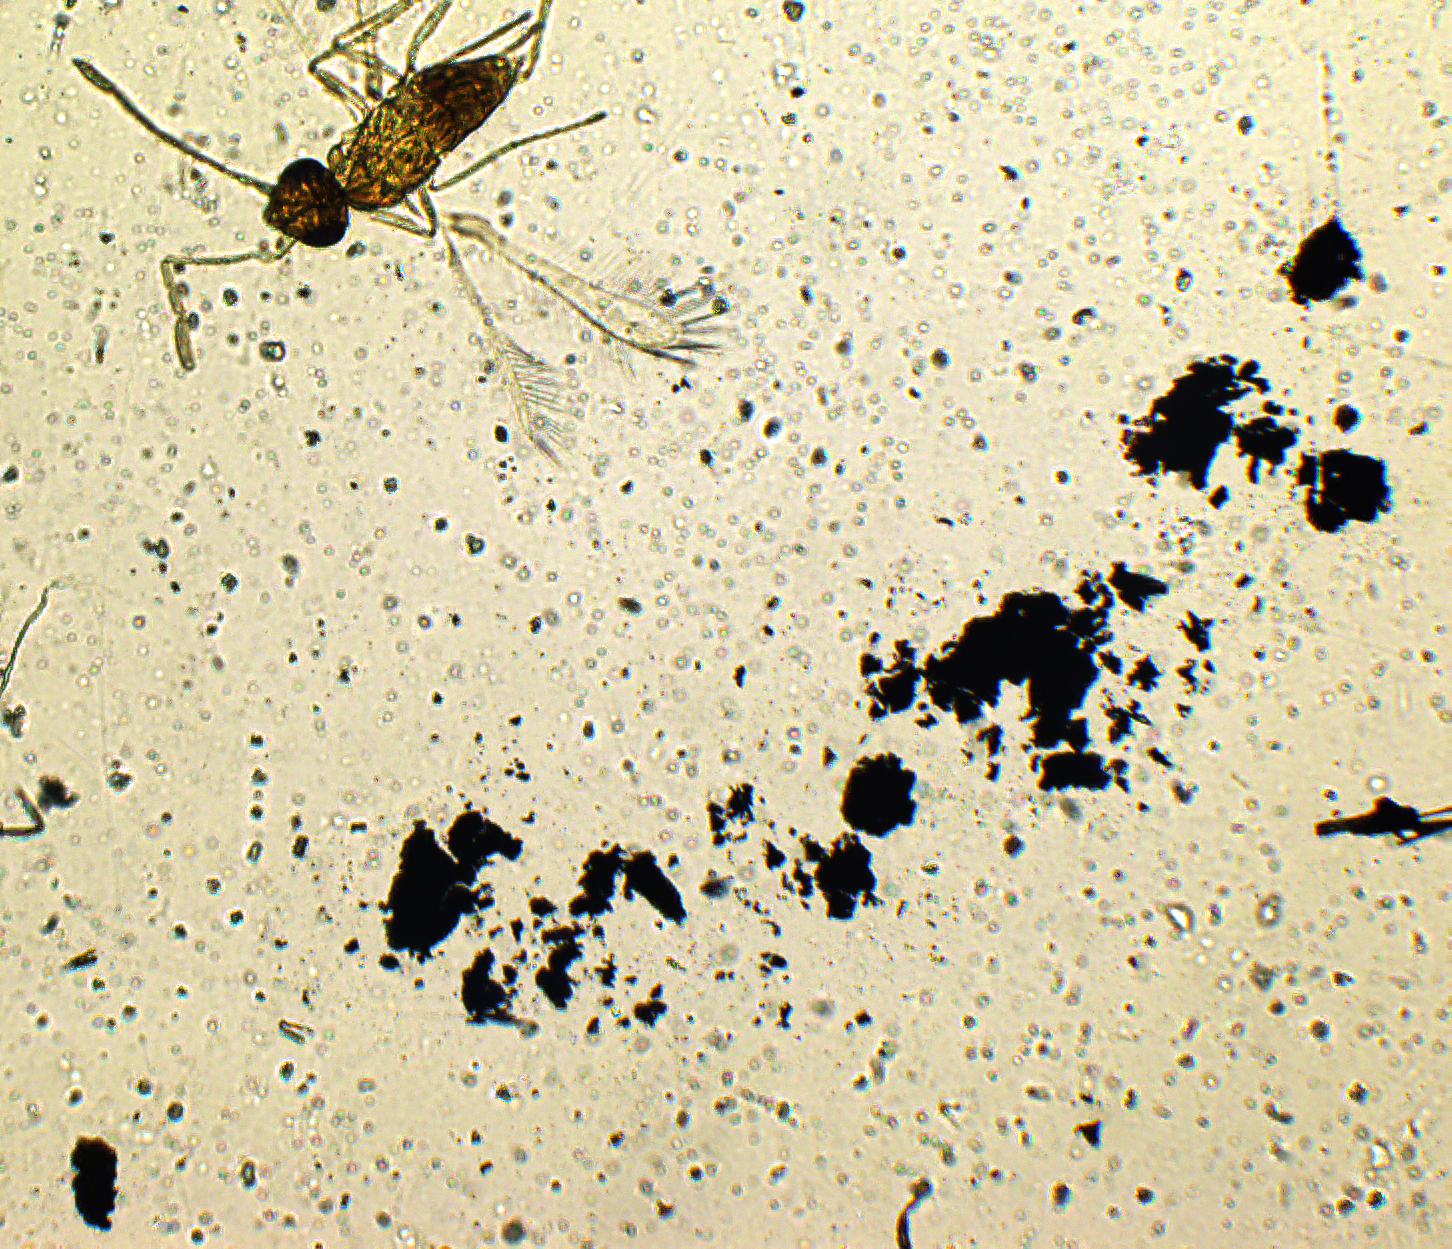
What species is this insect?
Anagrus giraulti
